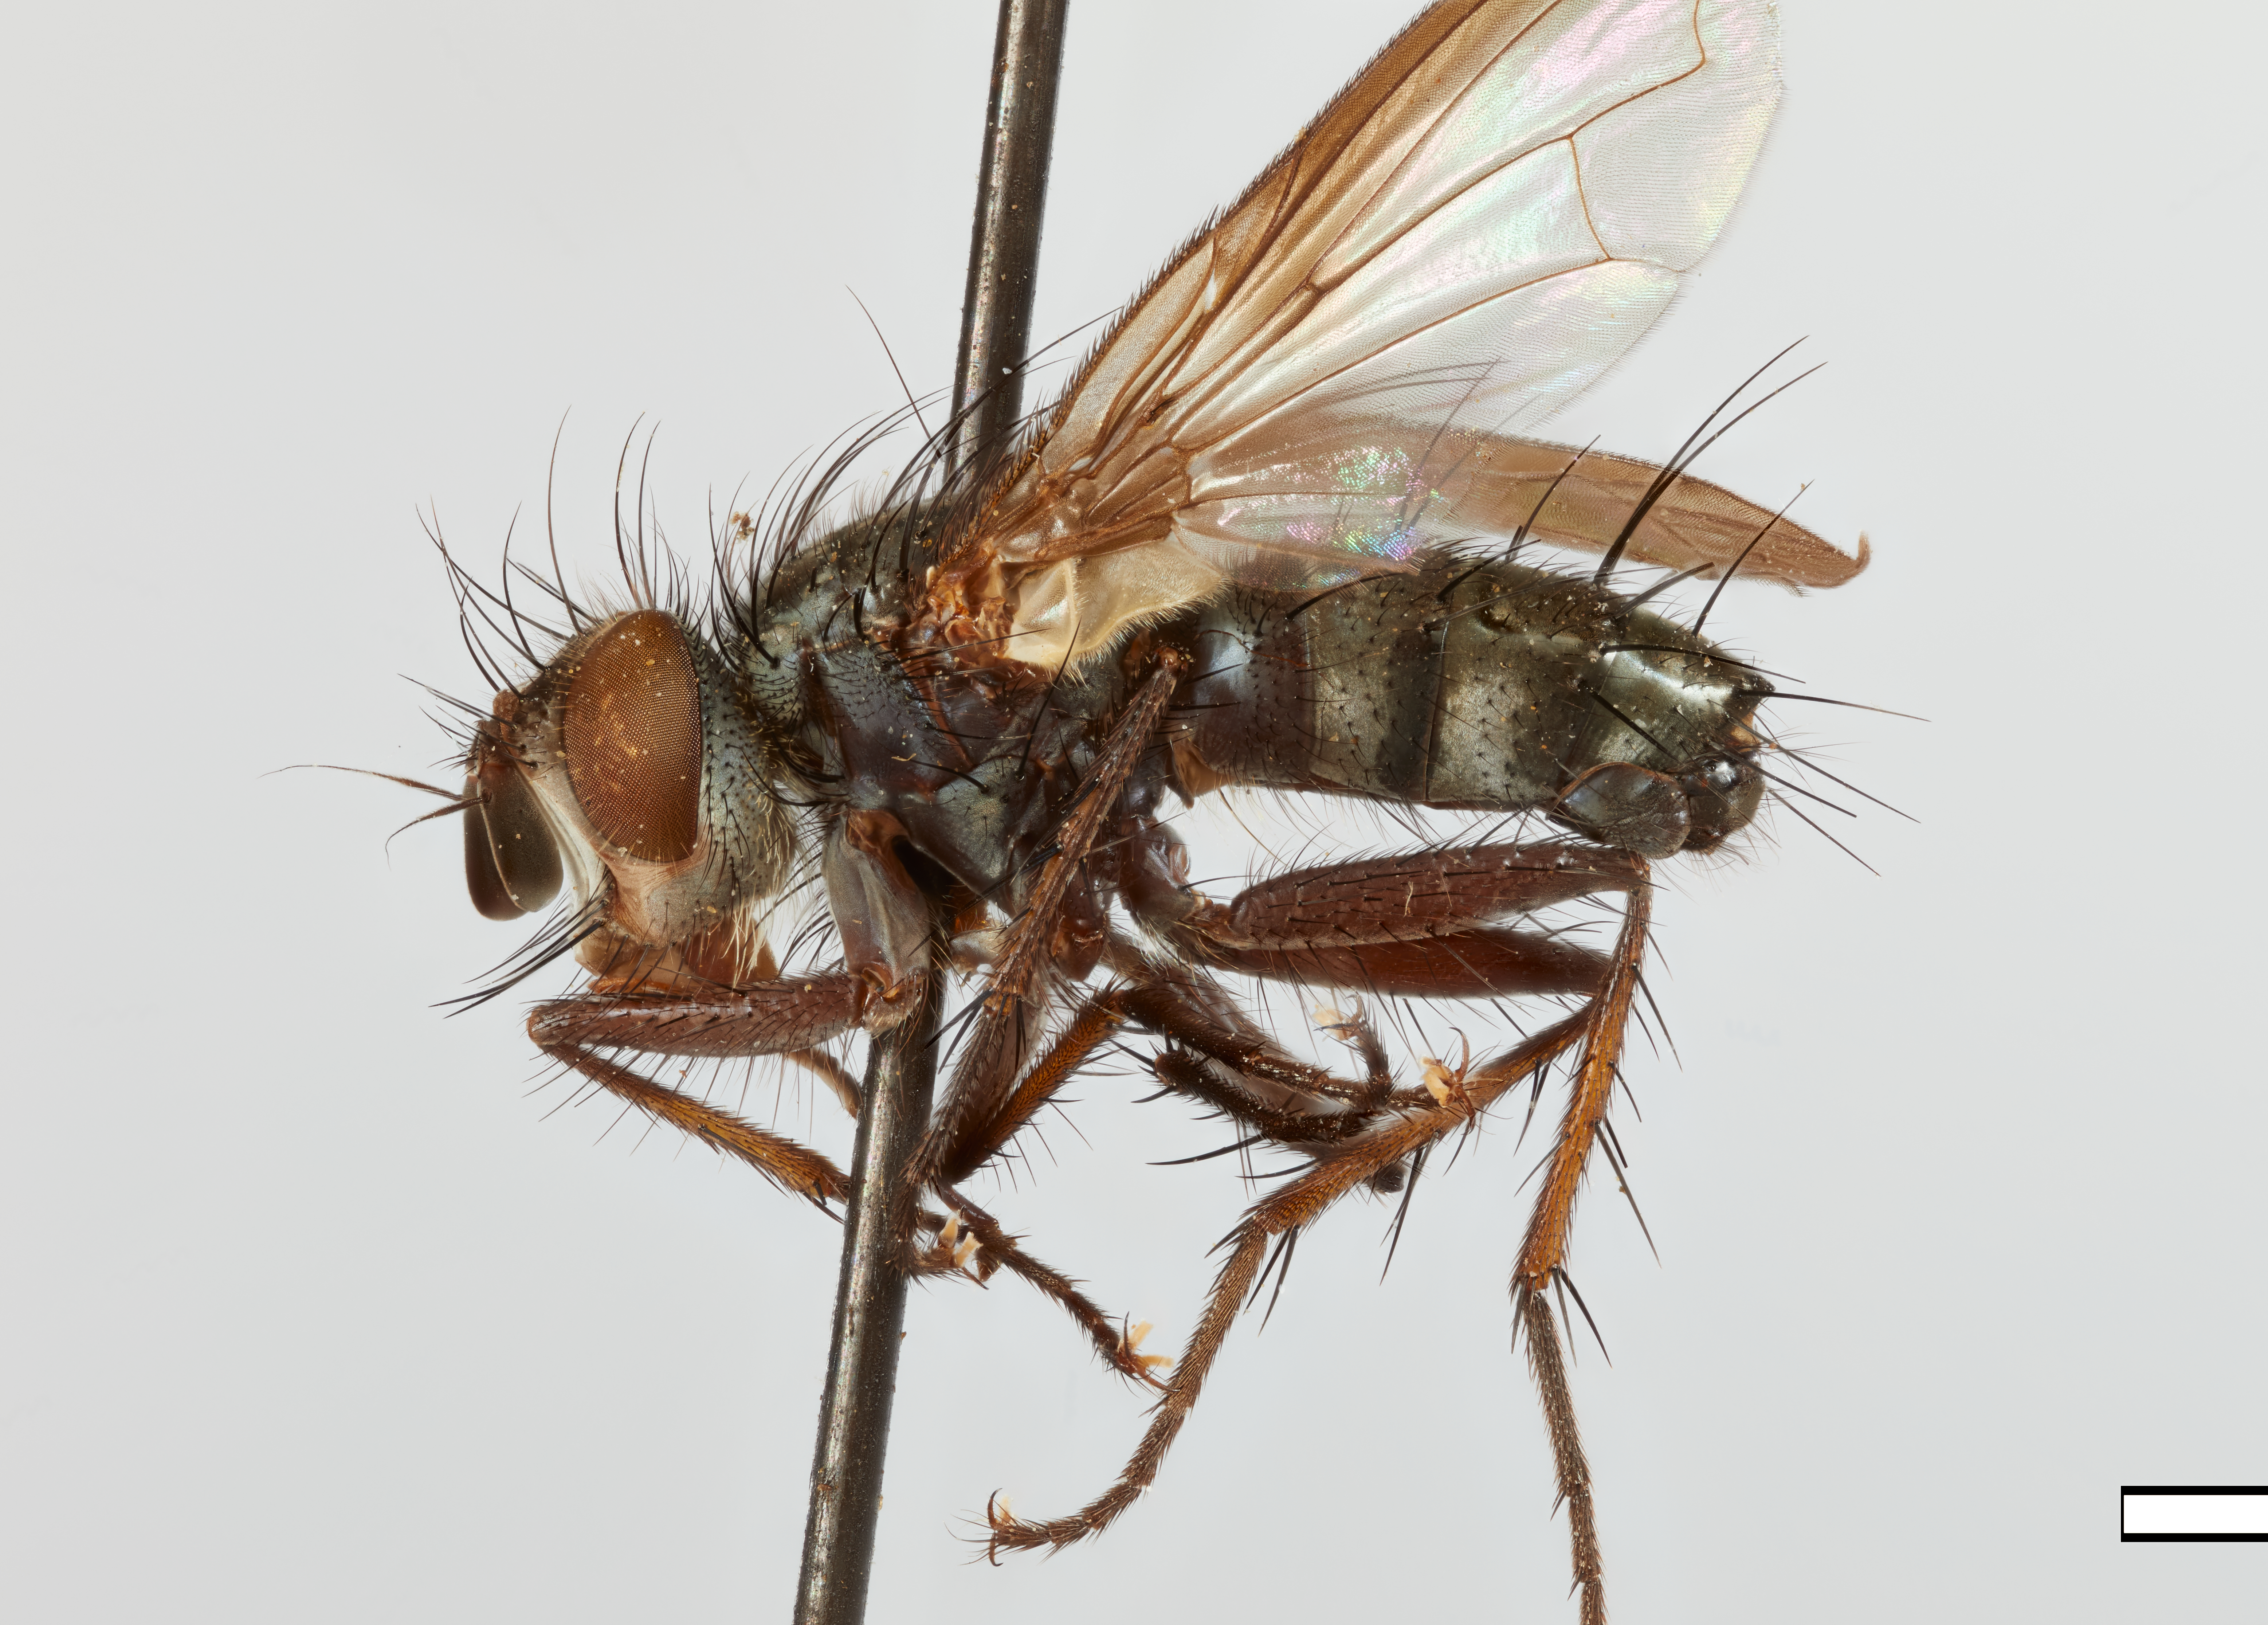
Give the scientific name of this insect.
Neotrafoiopsis andina
